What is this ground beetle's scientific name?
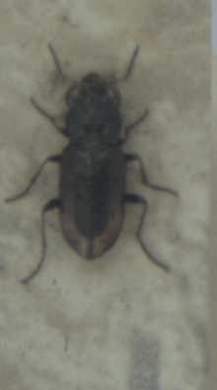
Notiophilus biguttatus
